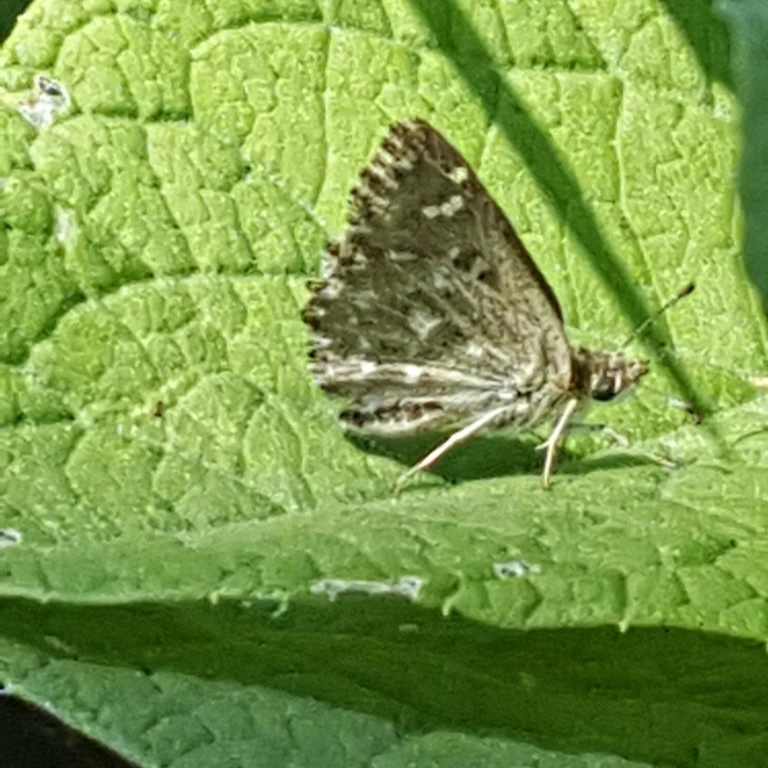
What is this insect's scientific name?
Carcharodus alceae
